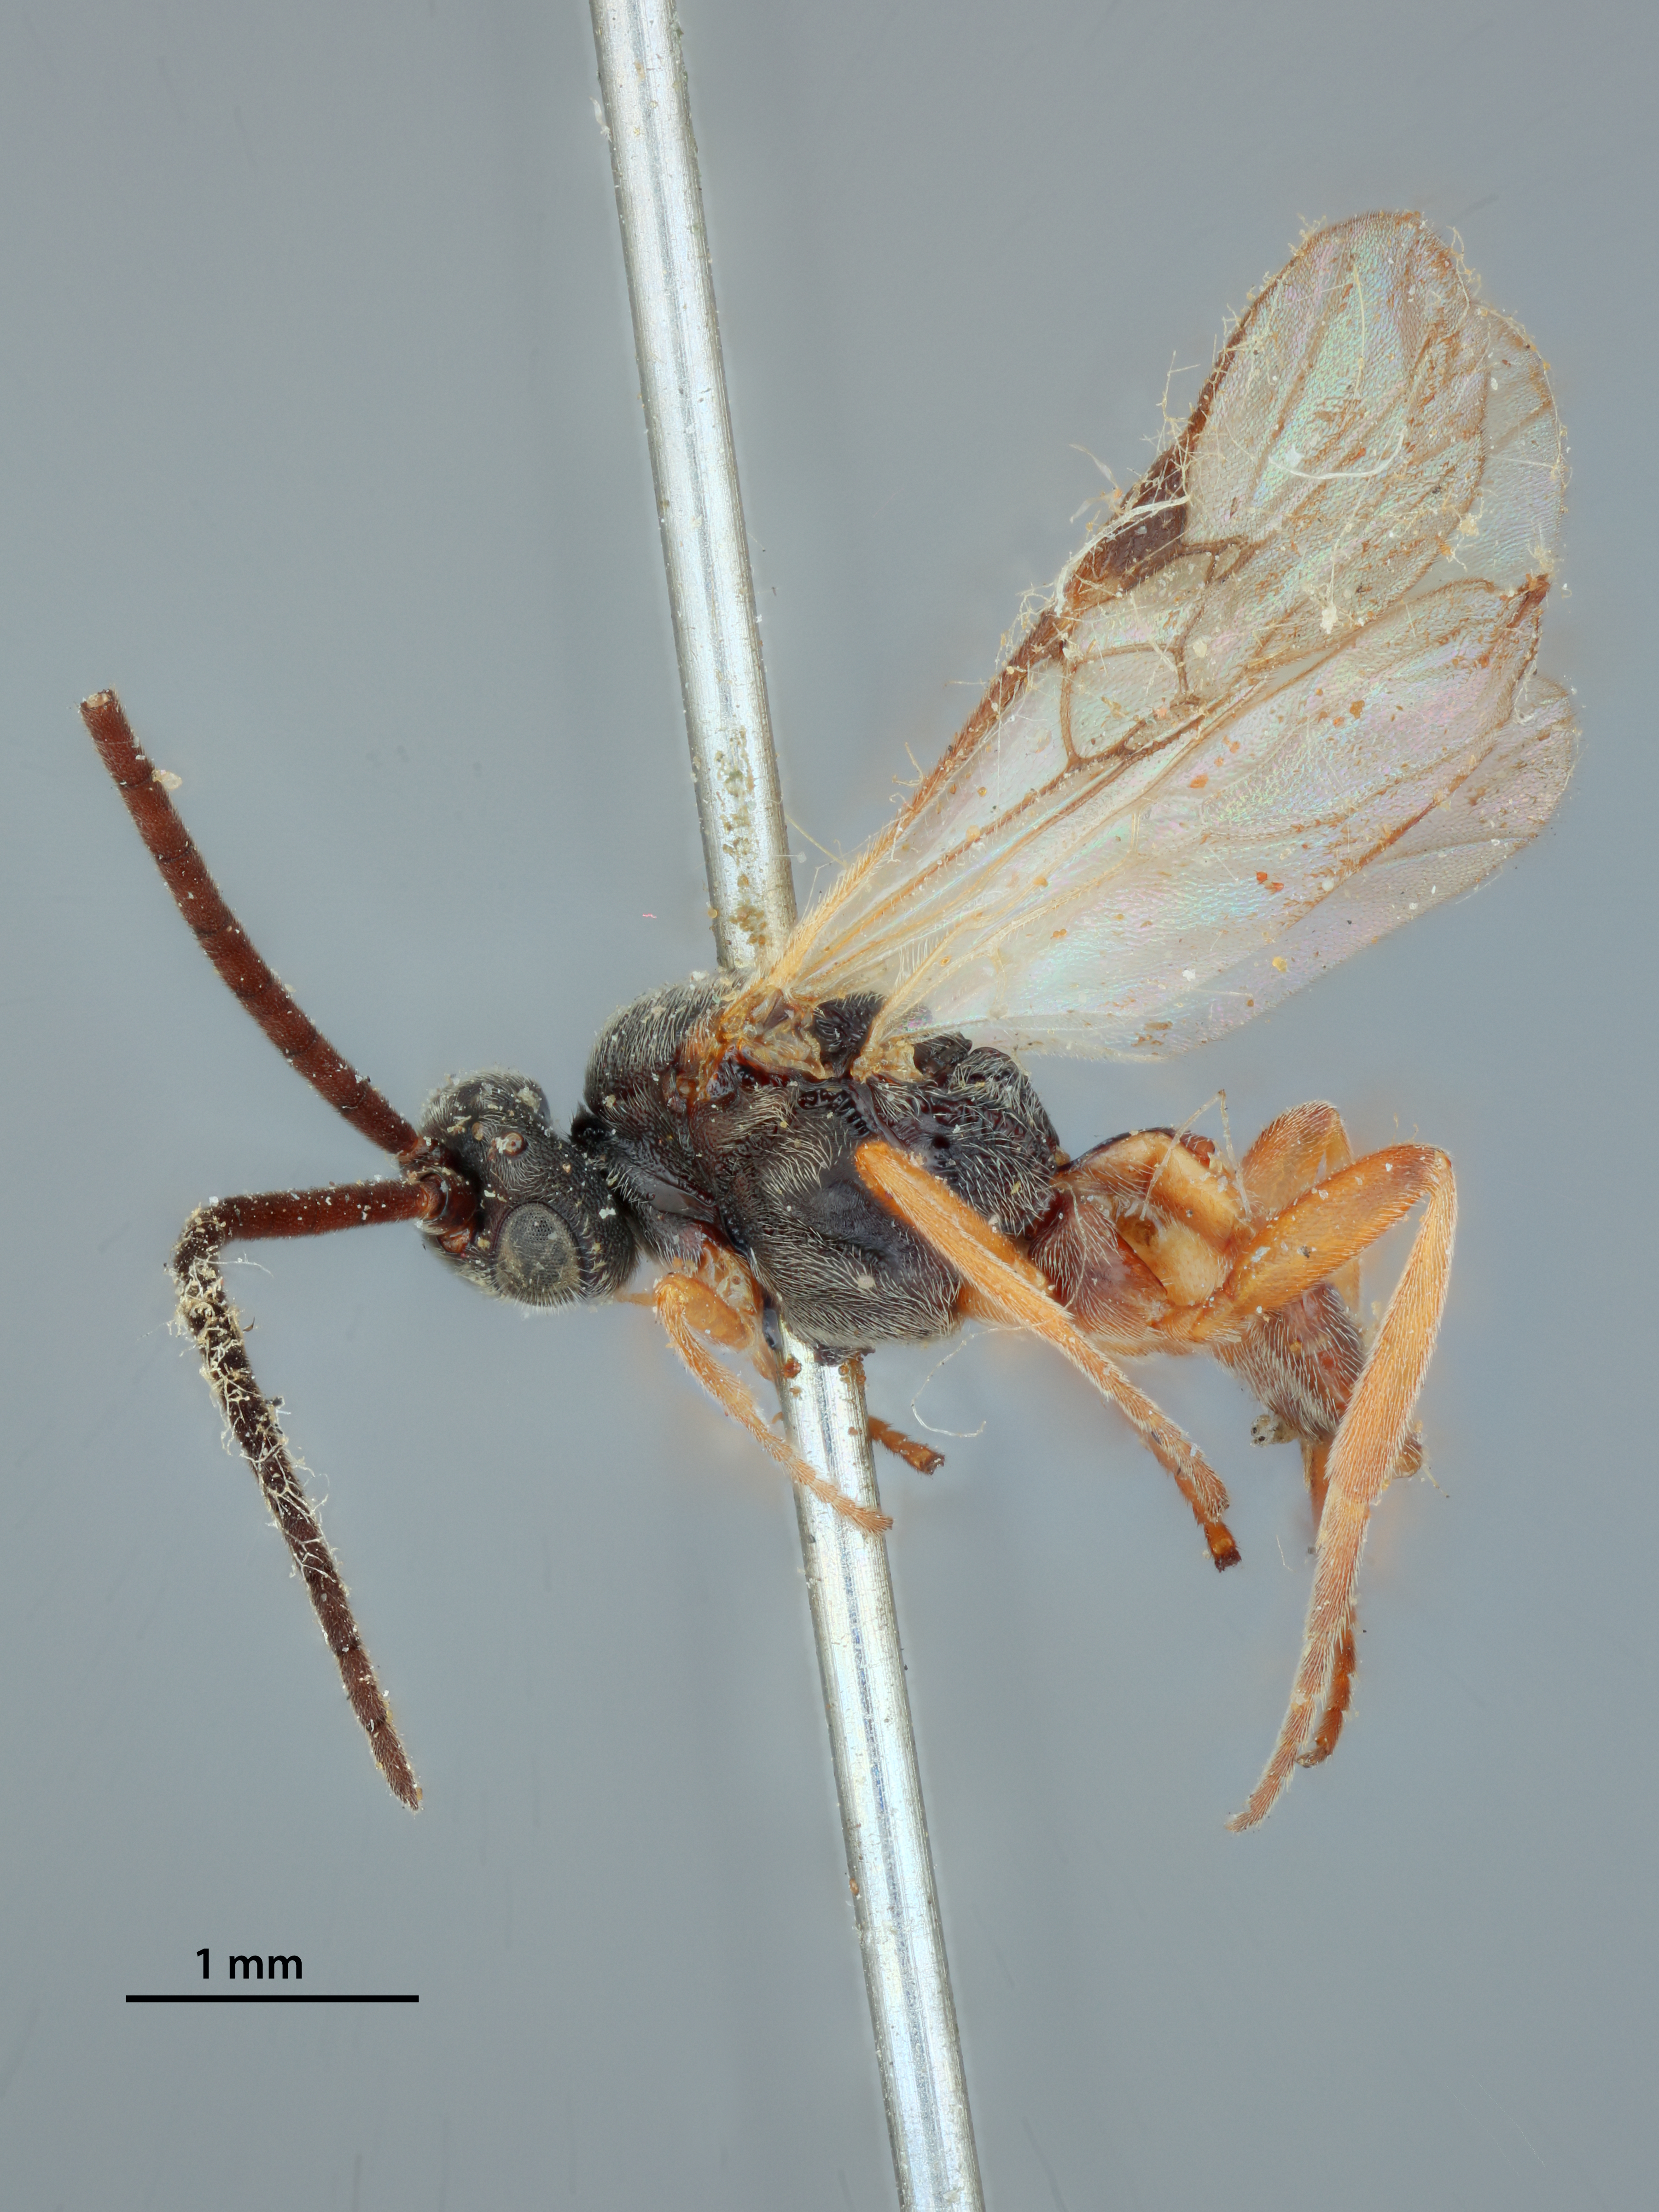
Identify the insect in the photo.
Microplitis cincta
